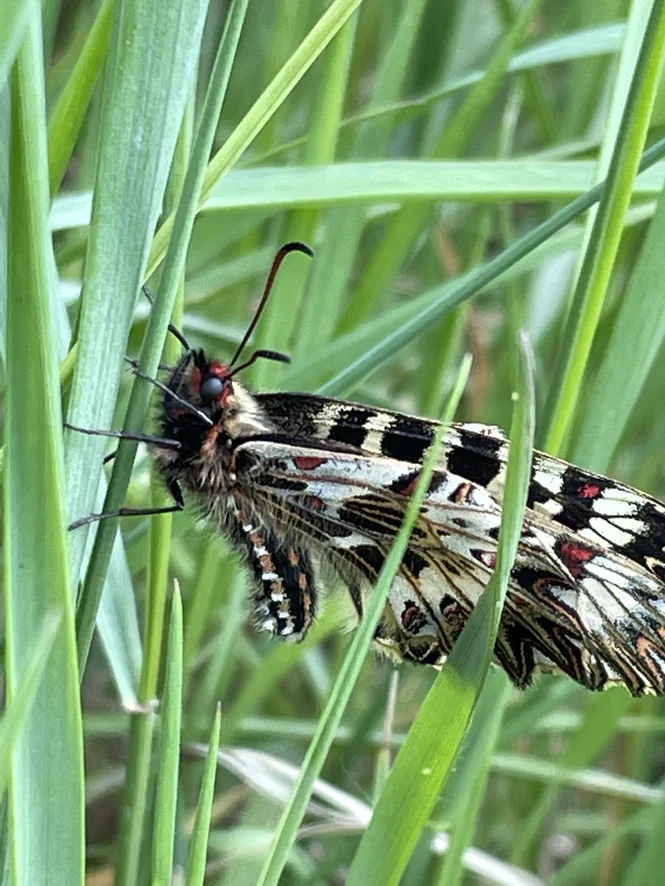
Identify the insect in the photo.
Zerynthia polyxena
